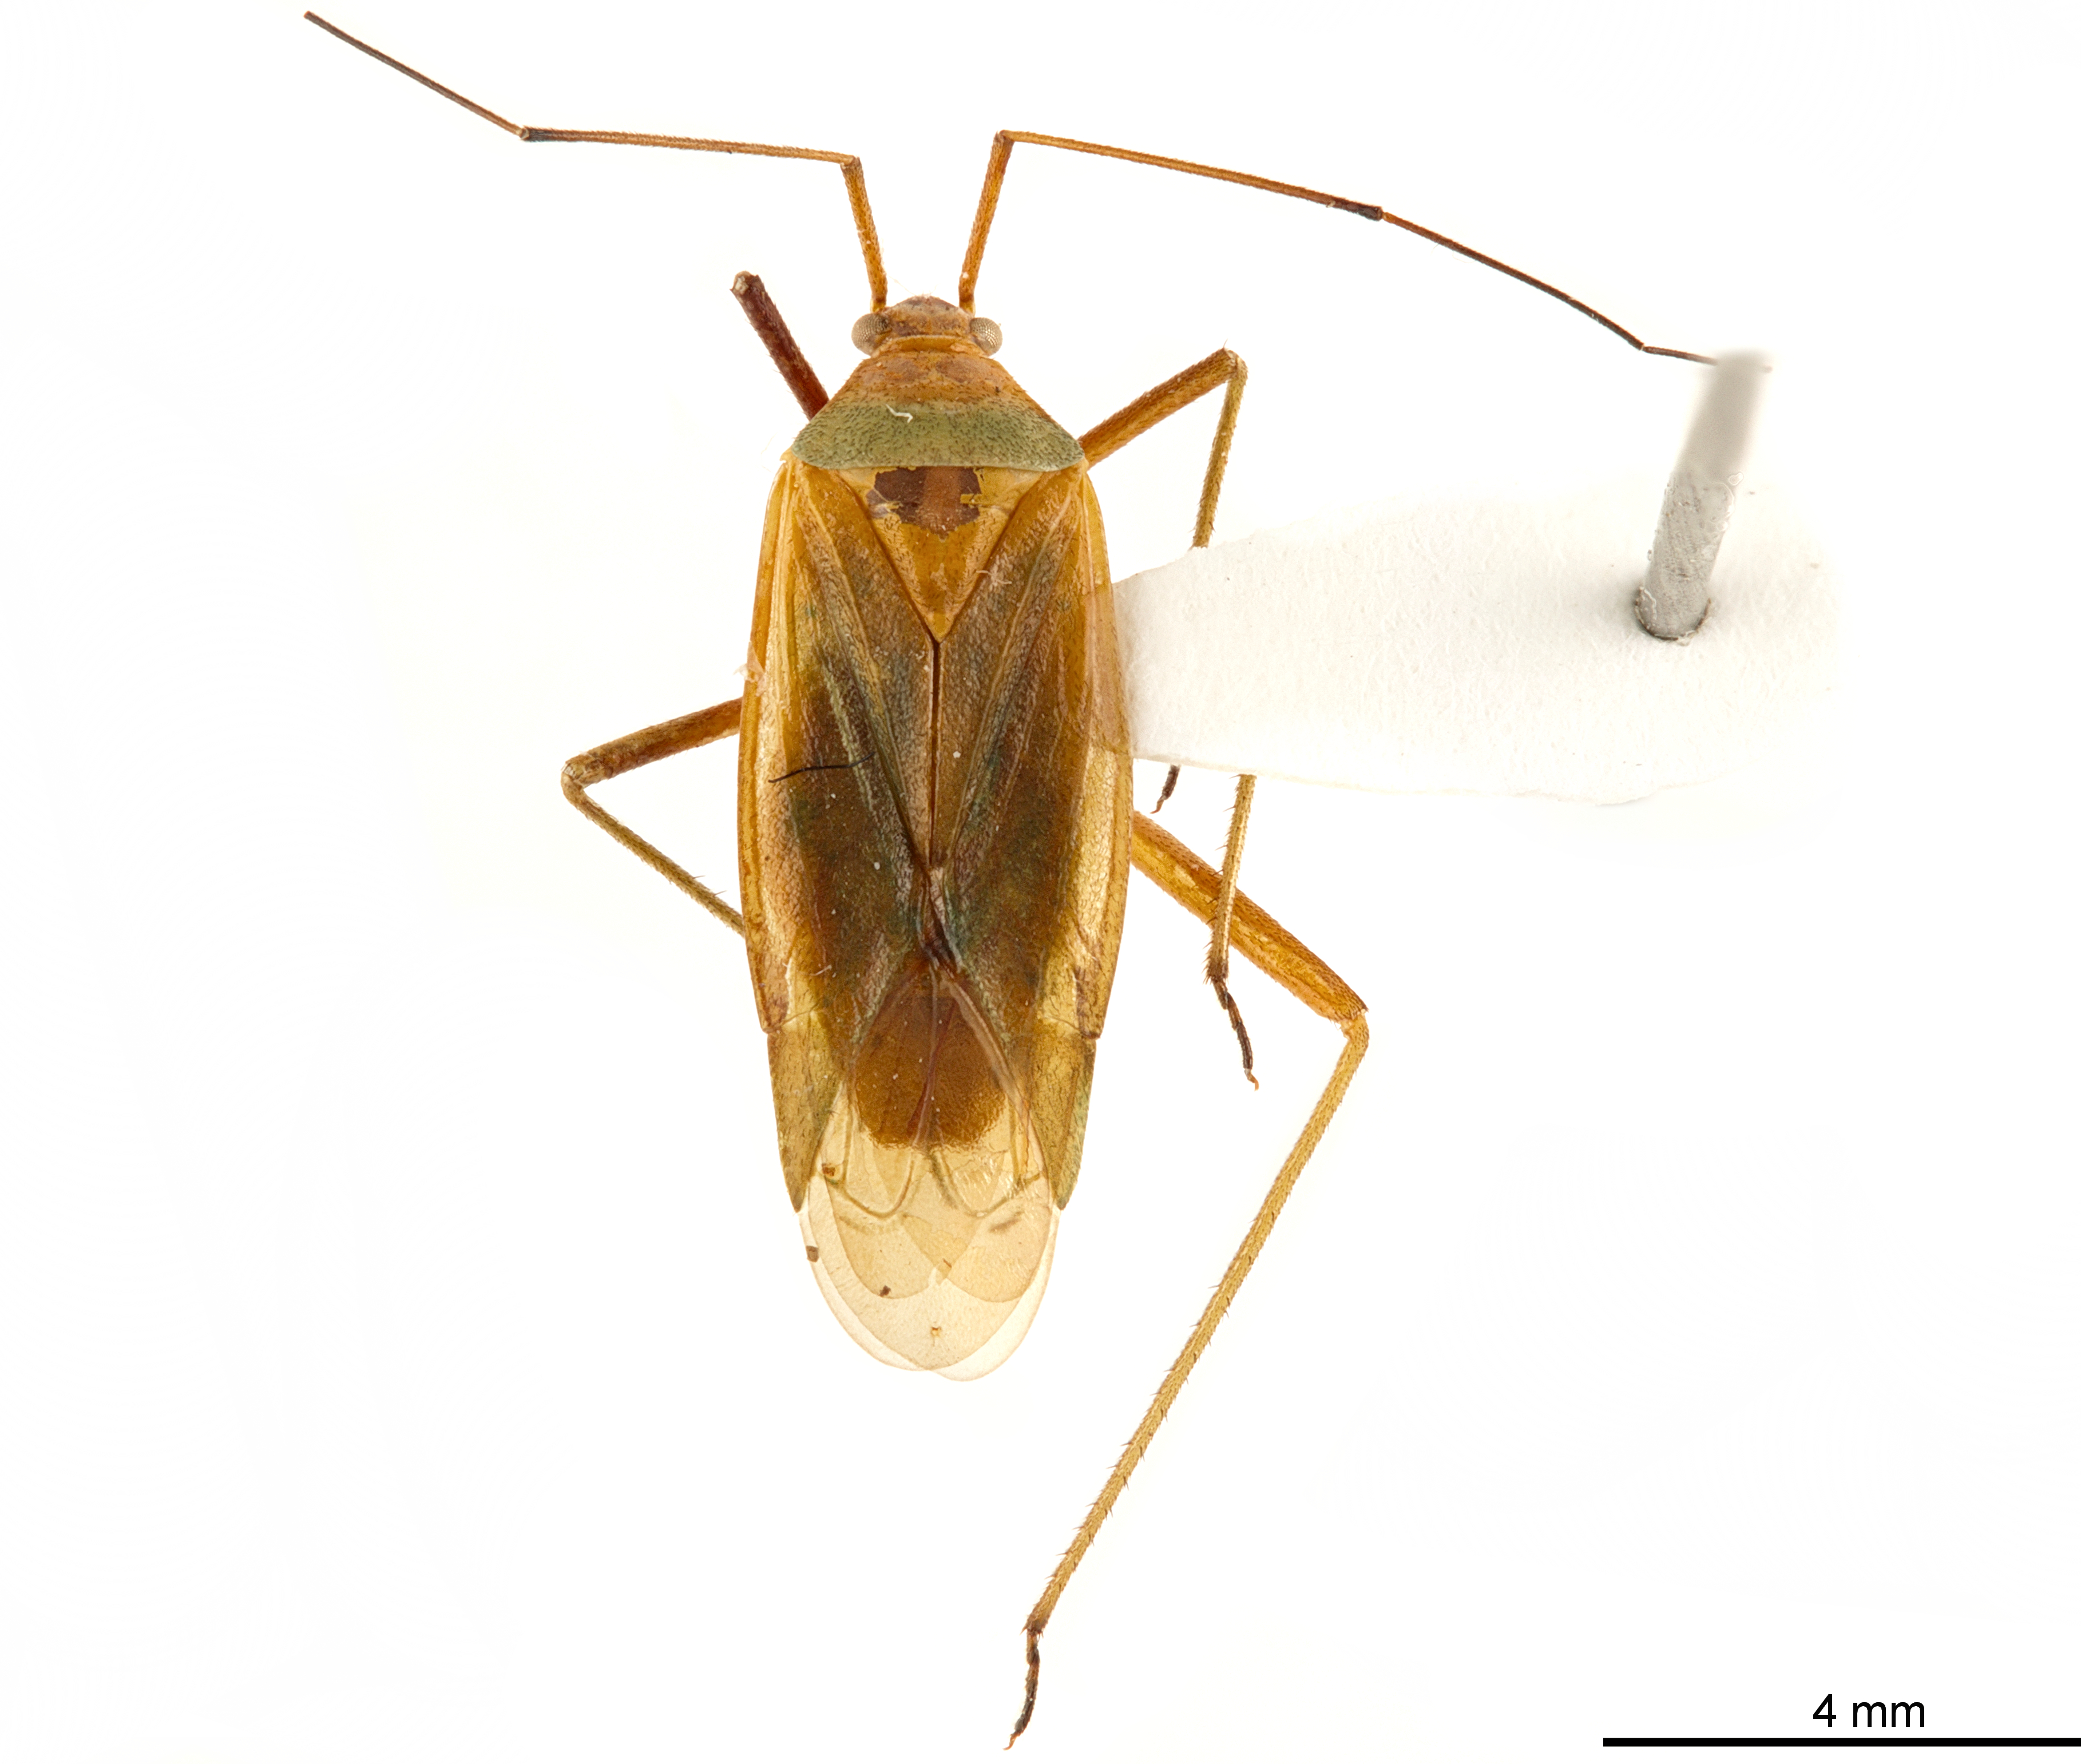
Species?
Allorhinocoris speciosus
